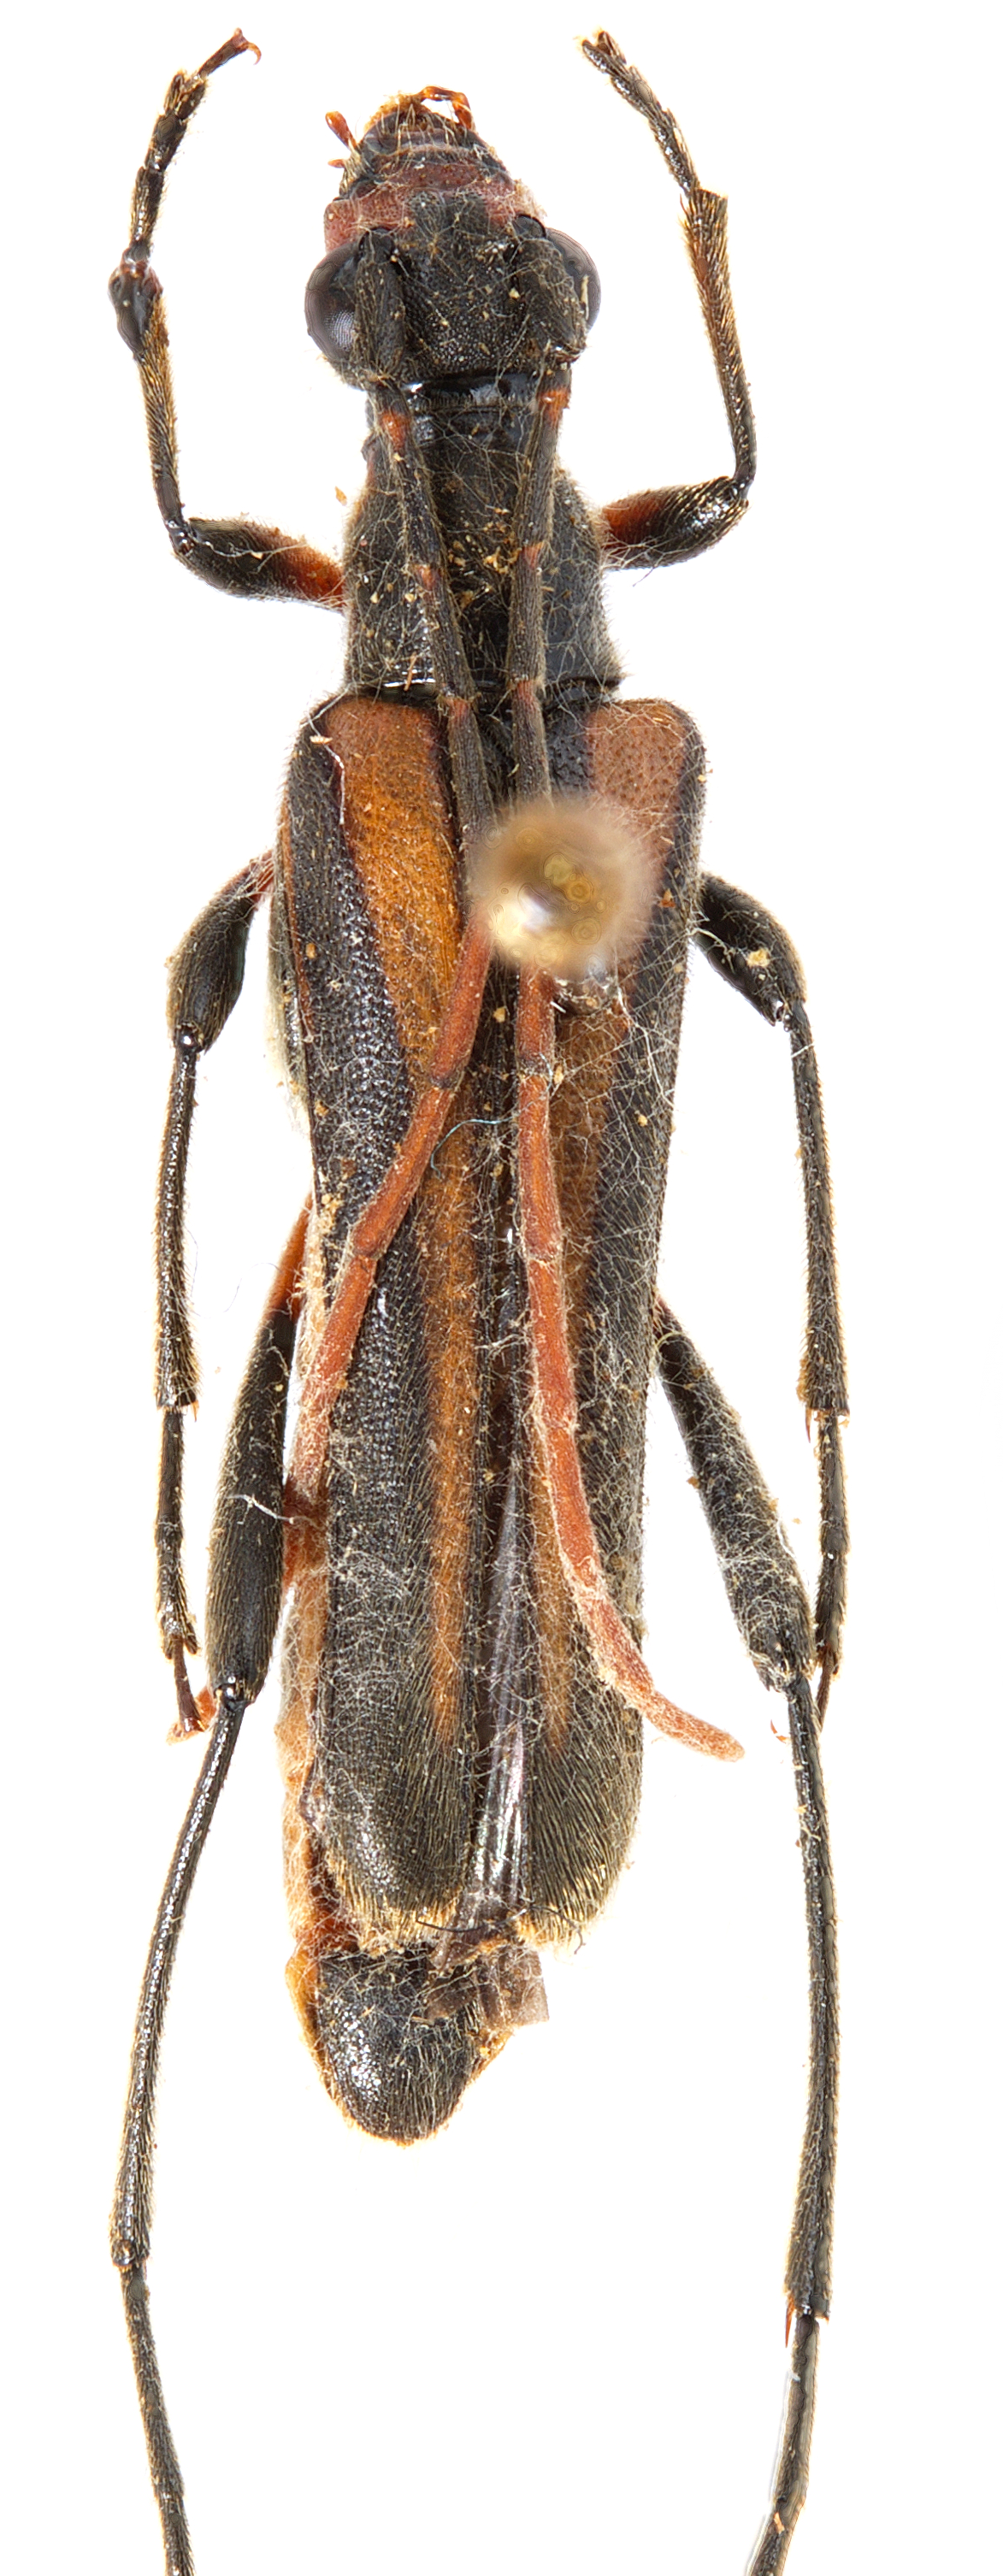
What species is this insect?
Ohbayashia nigromarginata
